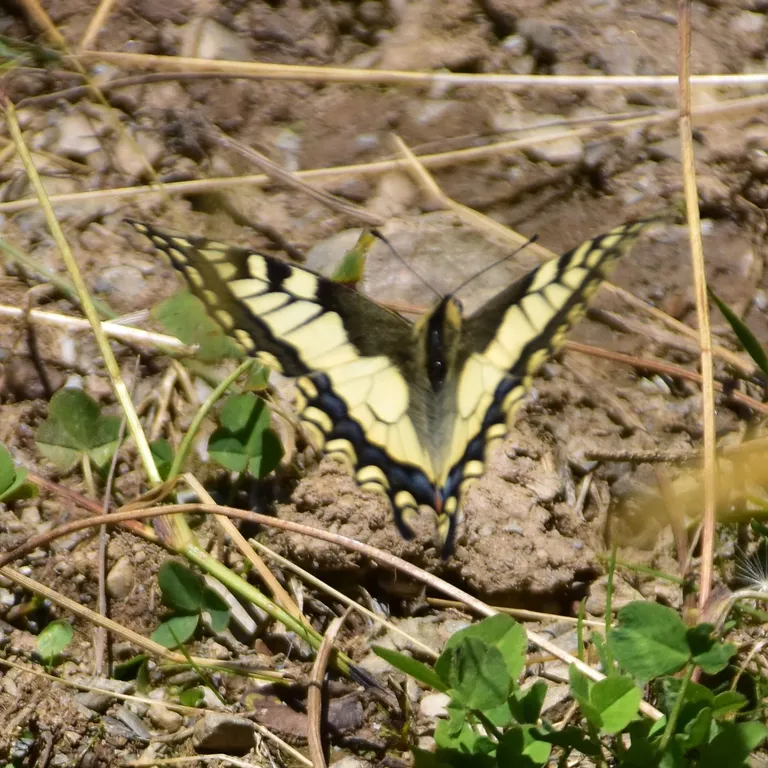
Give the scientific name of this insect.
Papilio machaon
